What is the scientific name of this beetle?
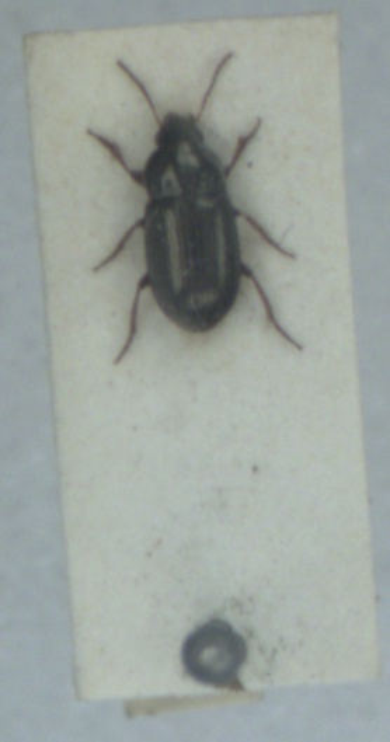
Amara tibialis
